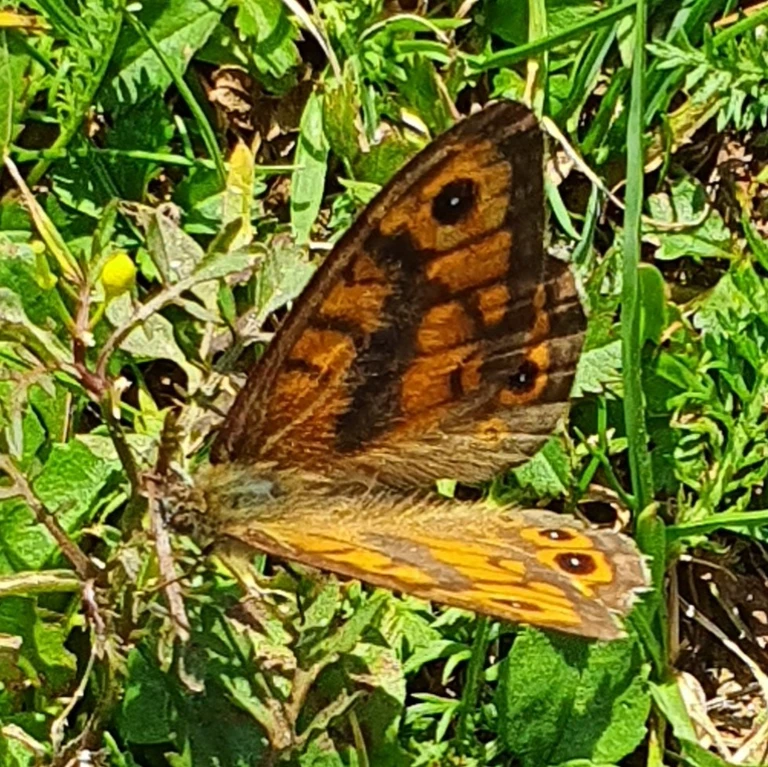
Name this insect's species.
Lasiommata megera (also Pararge megera)
